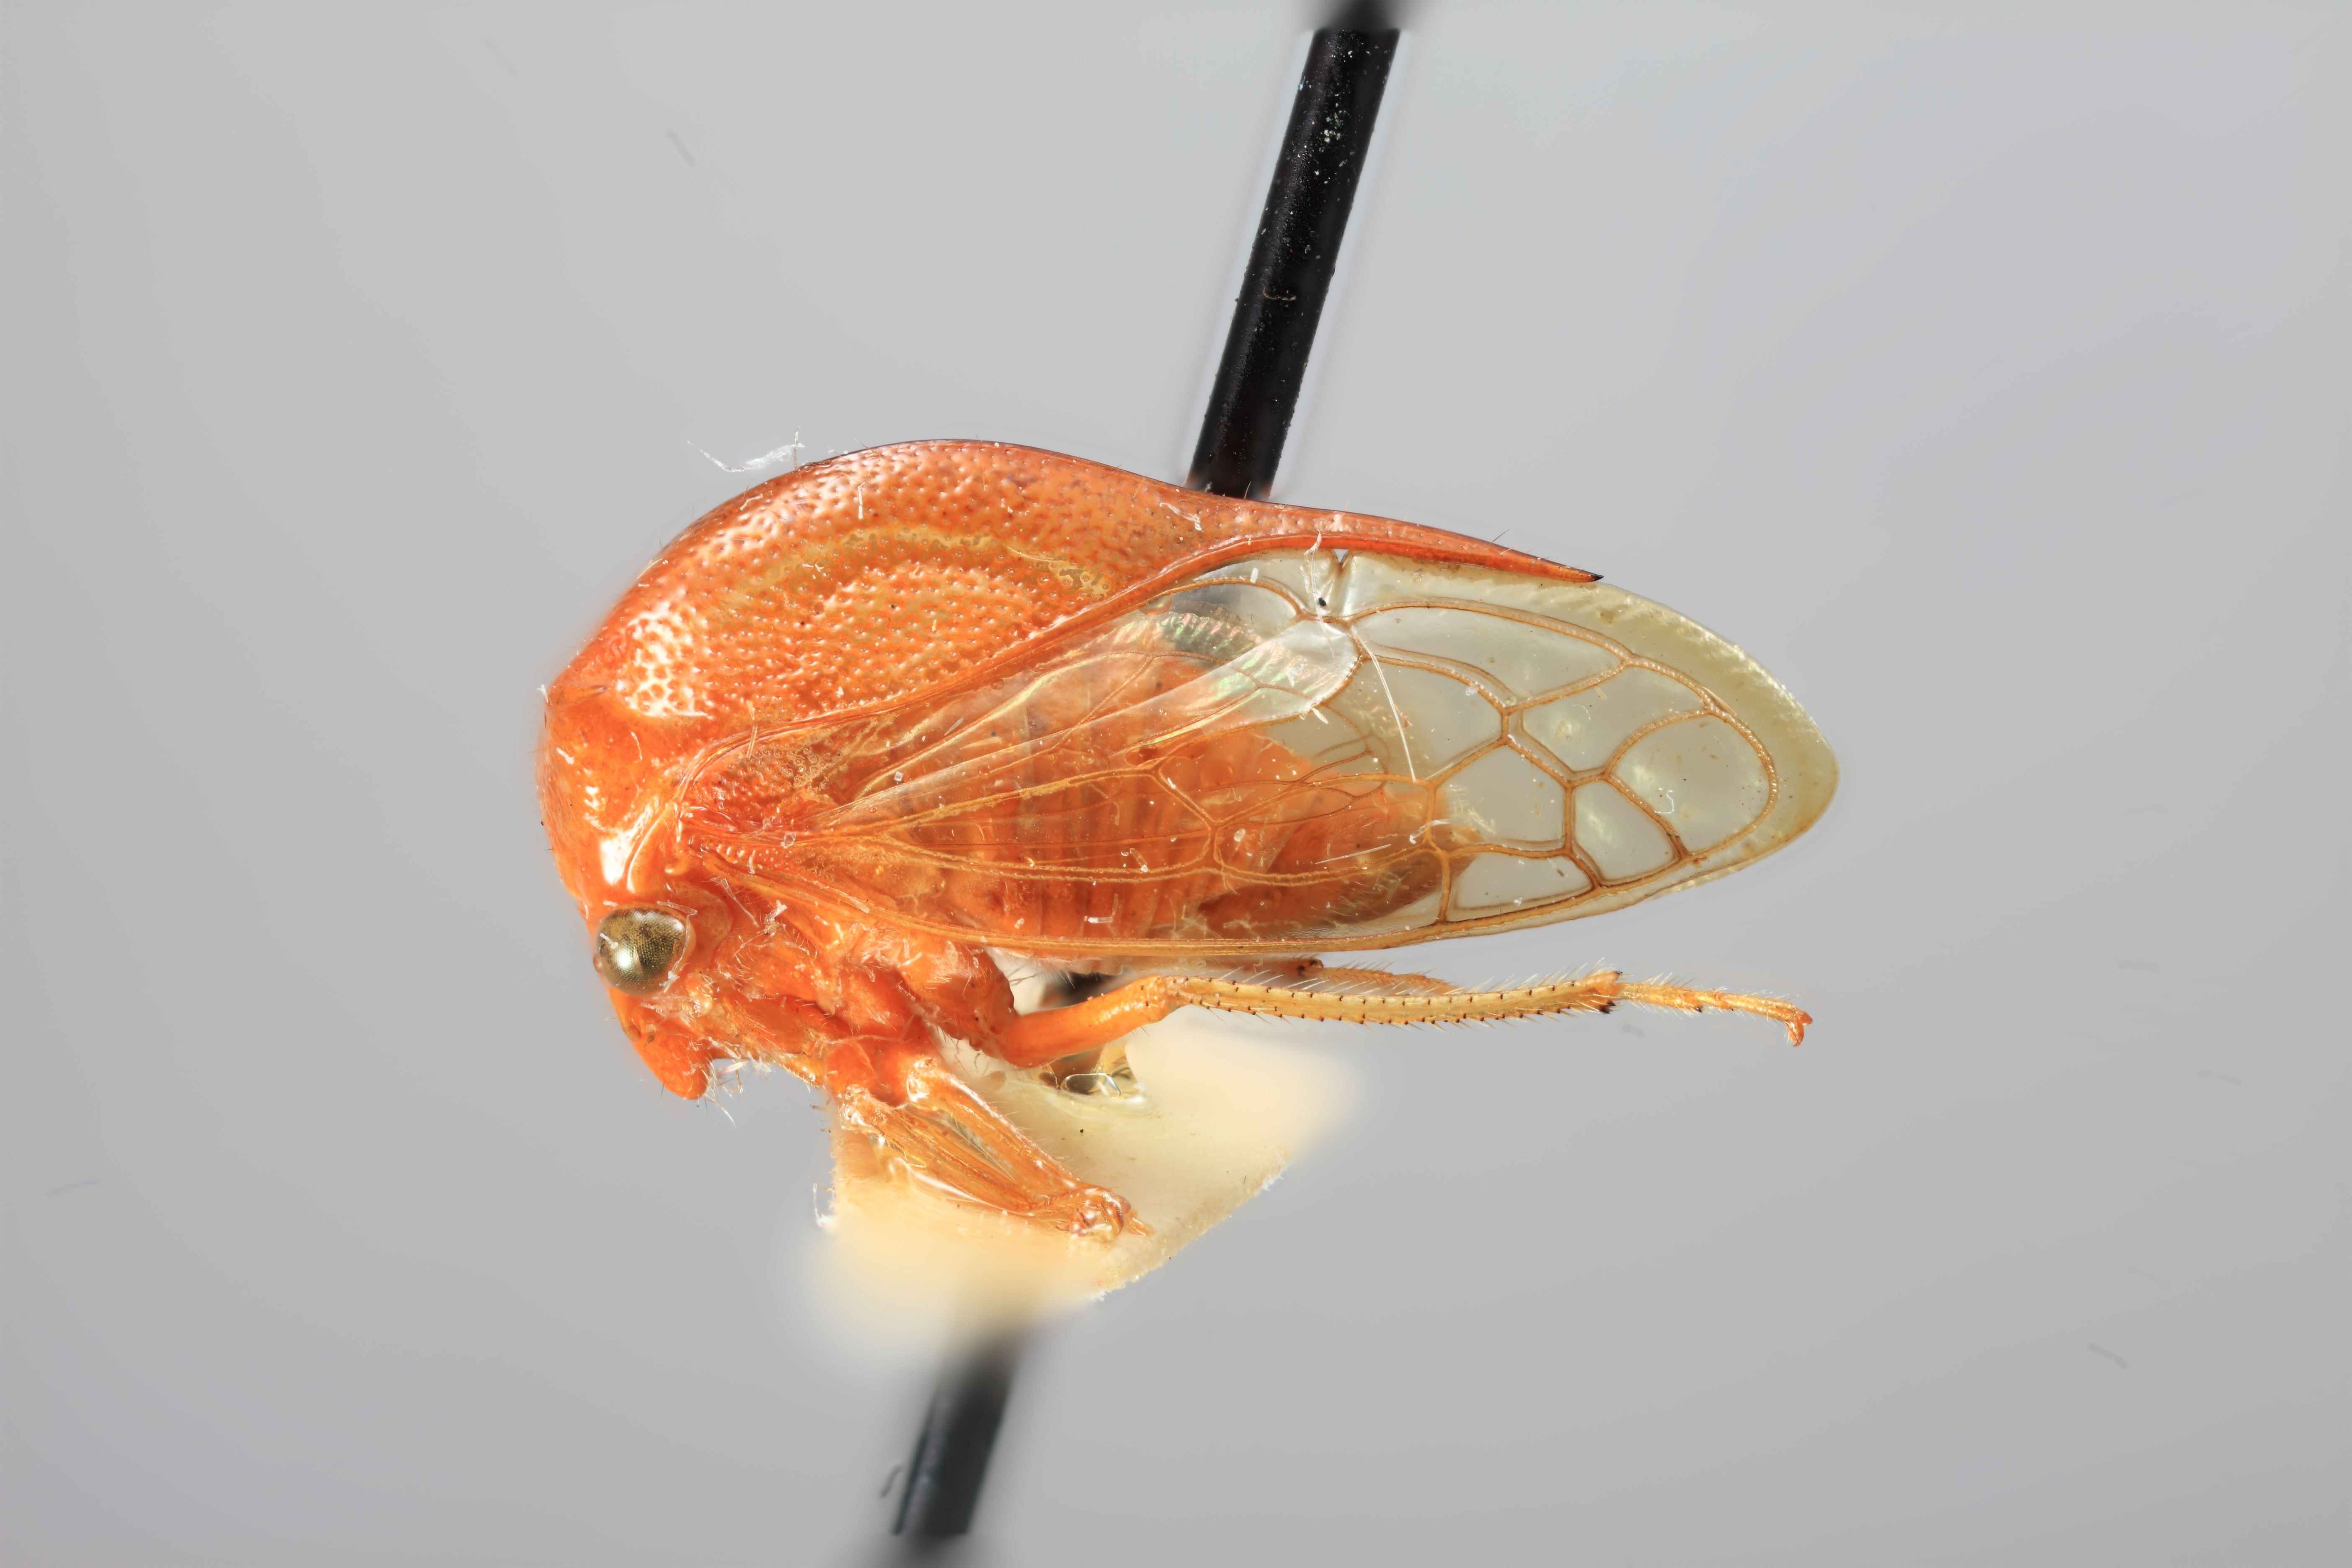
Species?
Ceresa viridolineata
